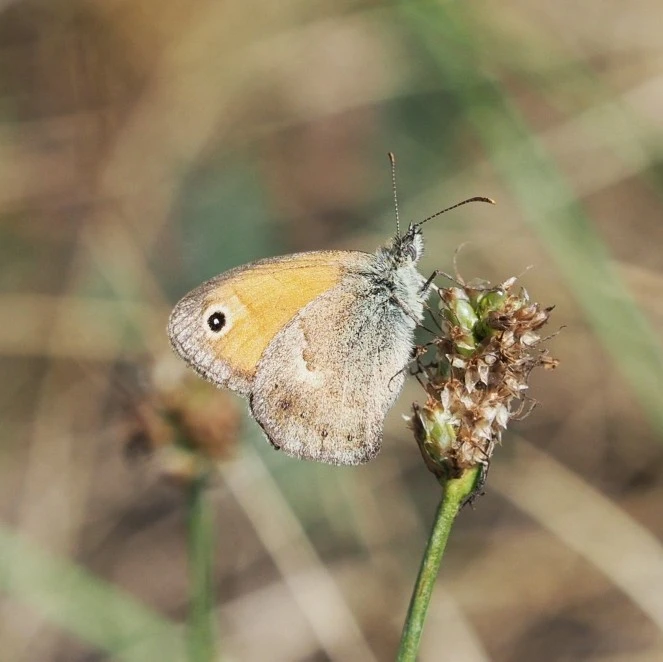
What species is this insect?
Coenonympha pamphilus
